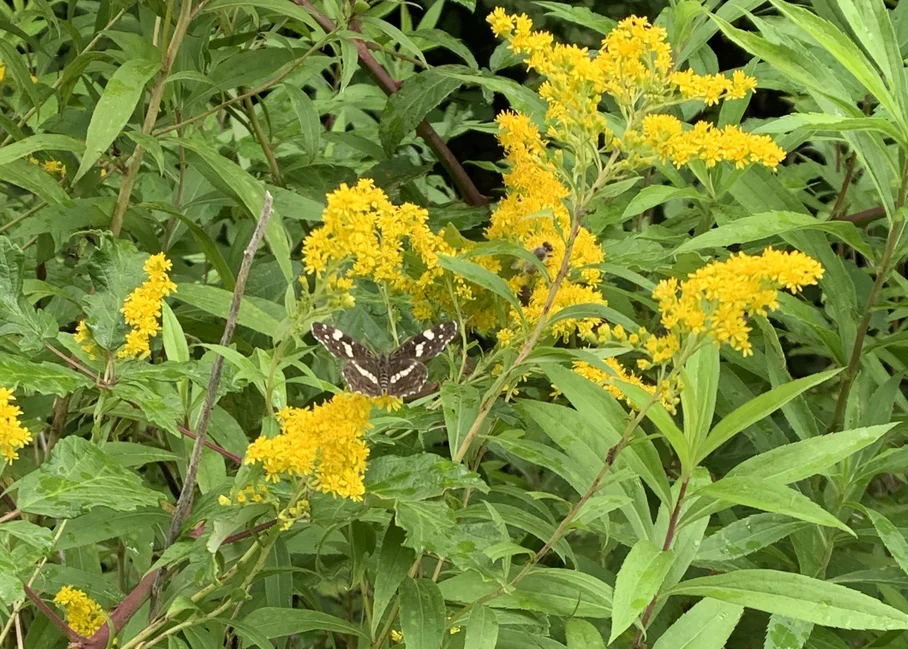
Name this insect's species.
Araschnia levana
